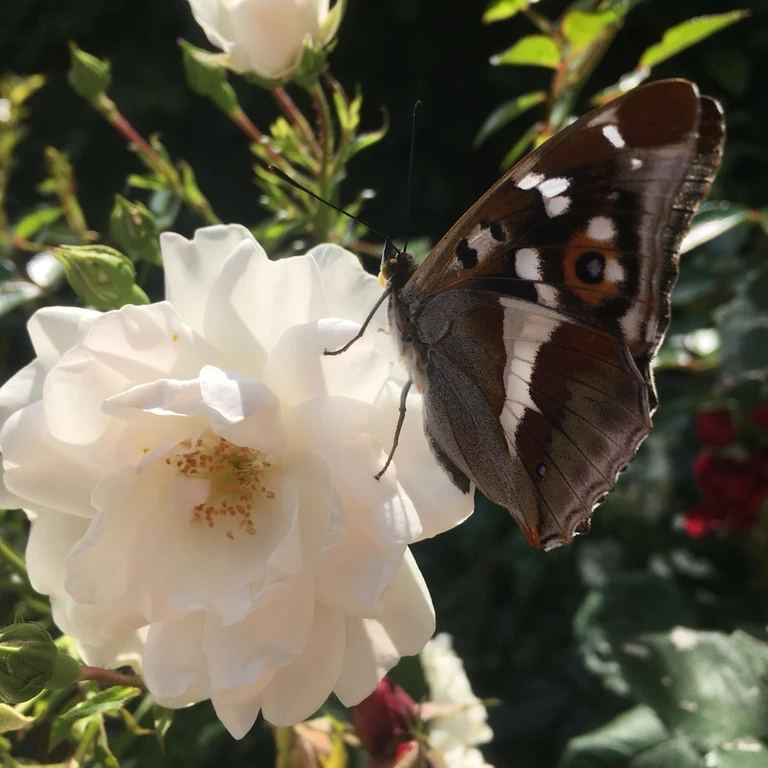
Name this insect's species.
Apatura iris
